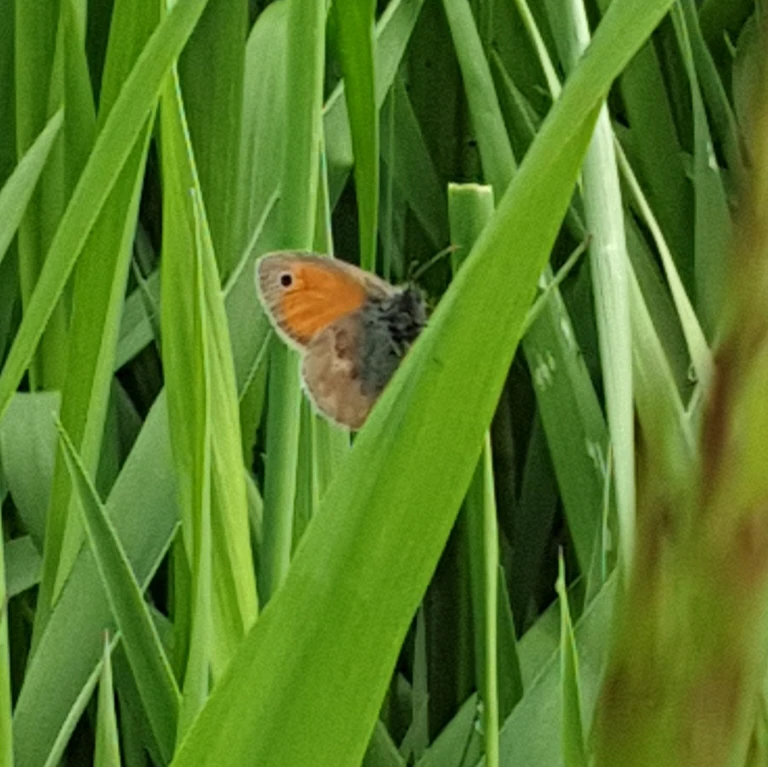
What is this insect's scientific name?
Coenonympha pamphilus
